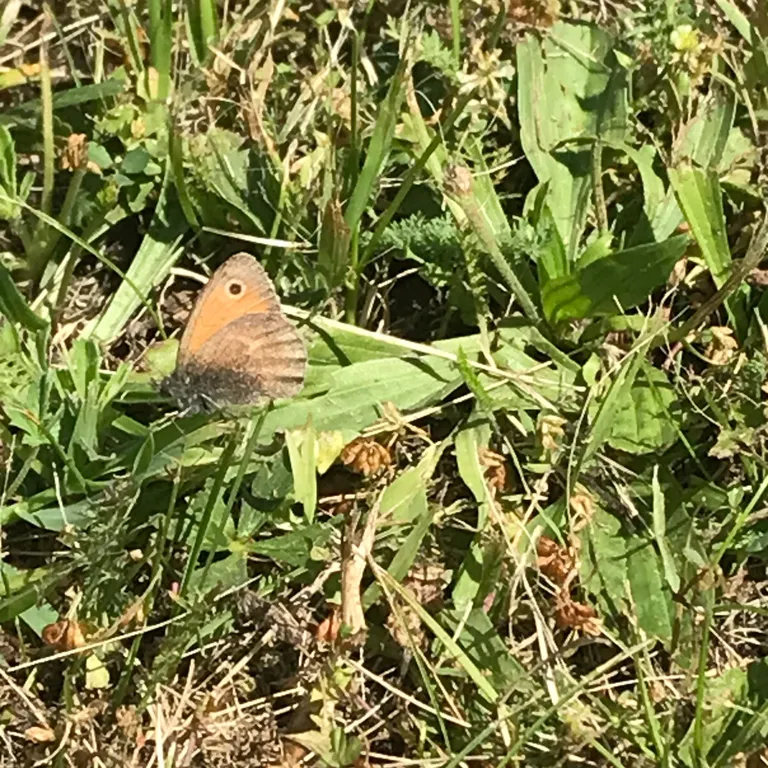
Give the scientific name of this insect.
Coenonympha pamphilus
